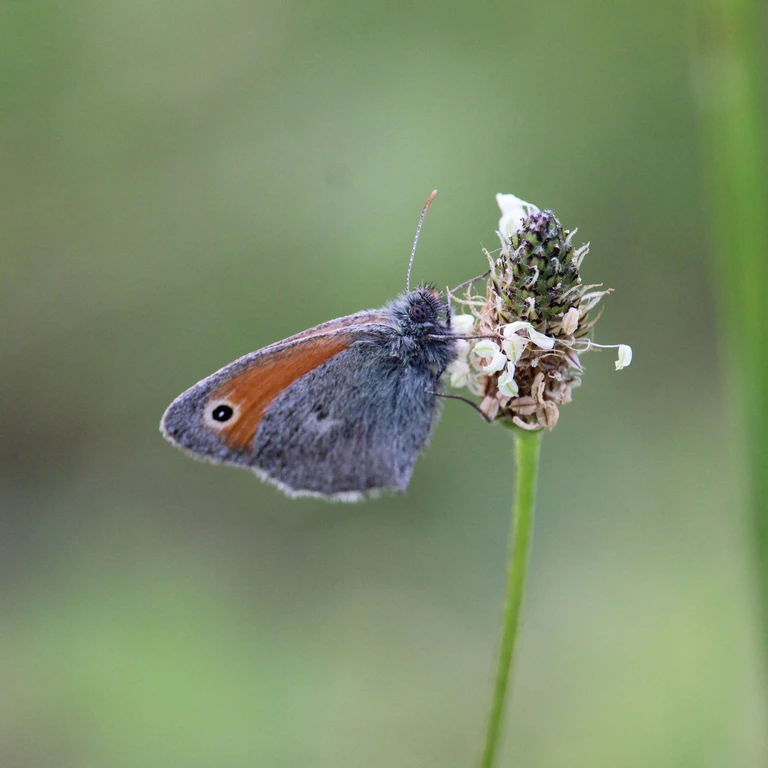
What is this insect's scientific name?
Coenonympha pamphilus
